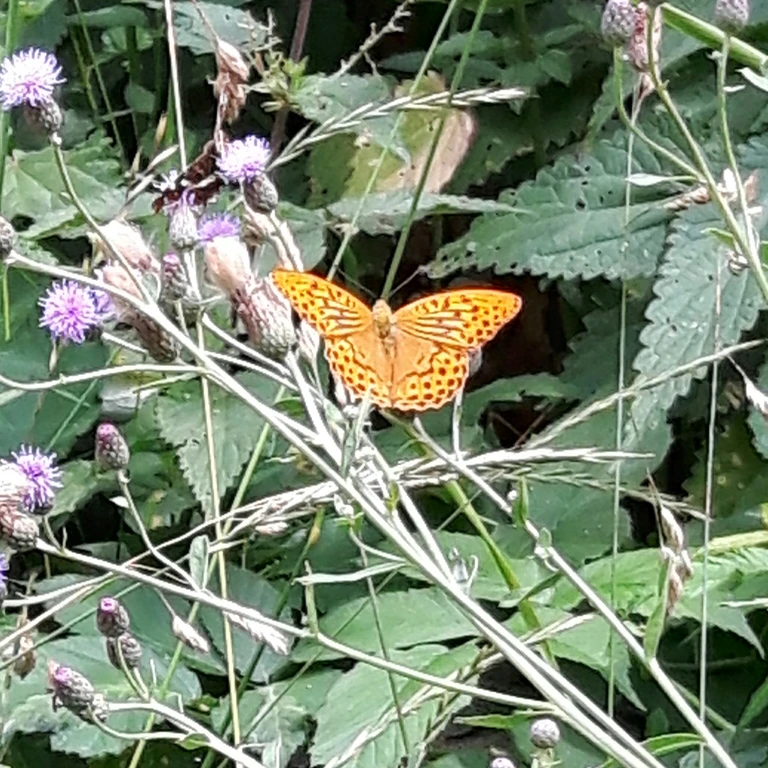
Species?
Argynnis paphia
